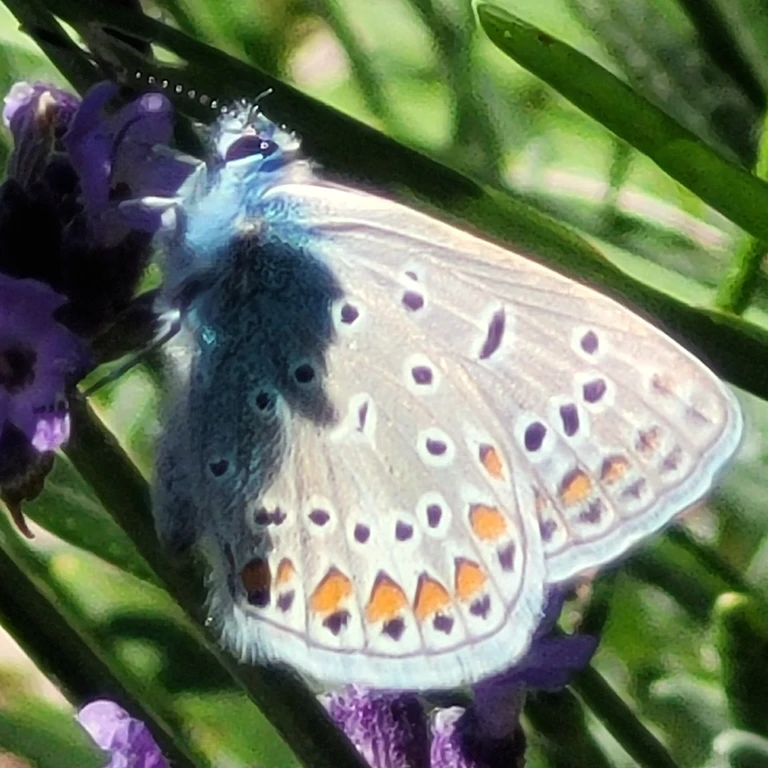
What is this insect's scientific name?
Polyommatus icarus
